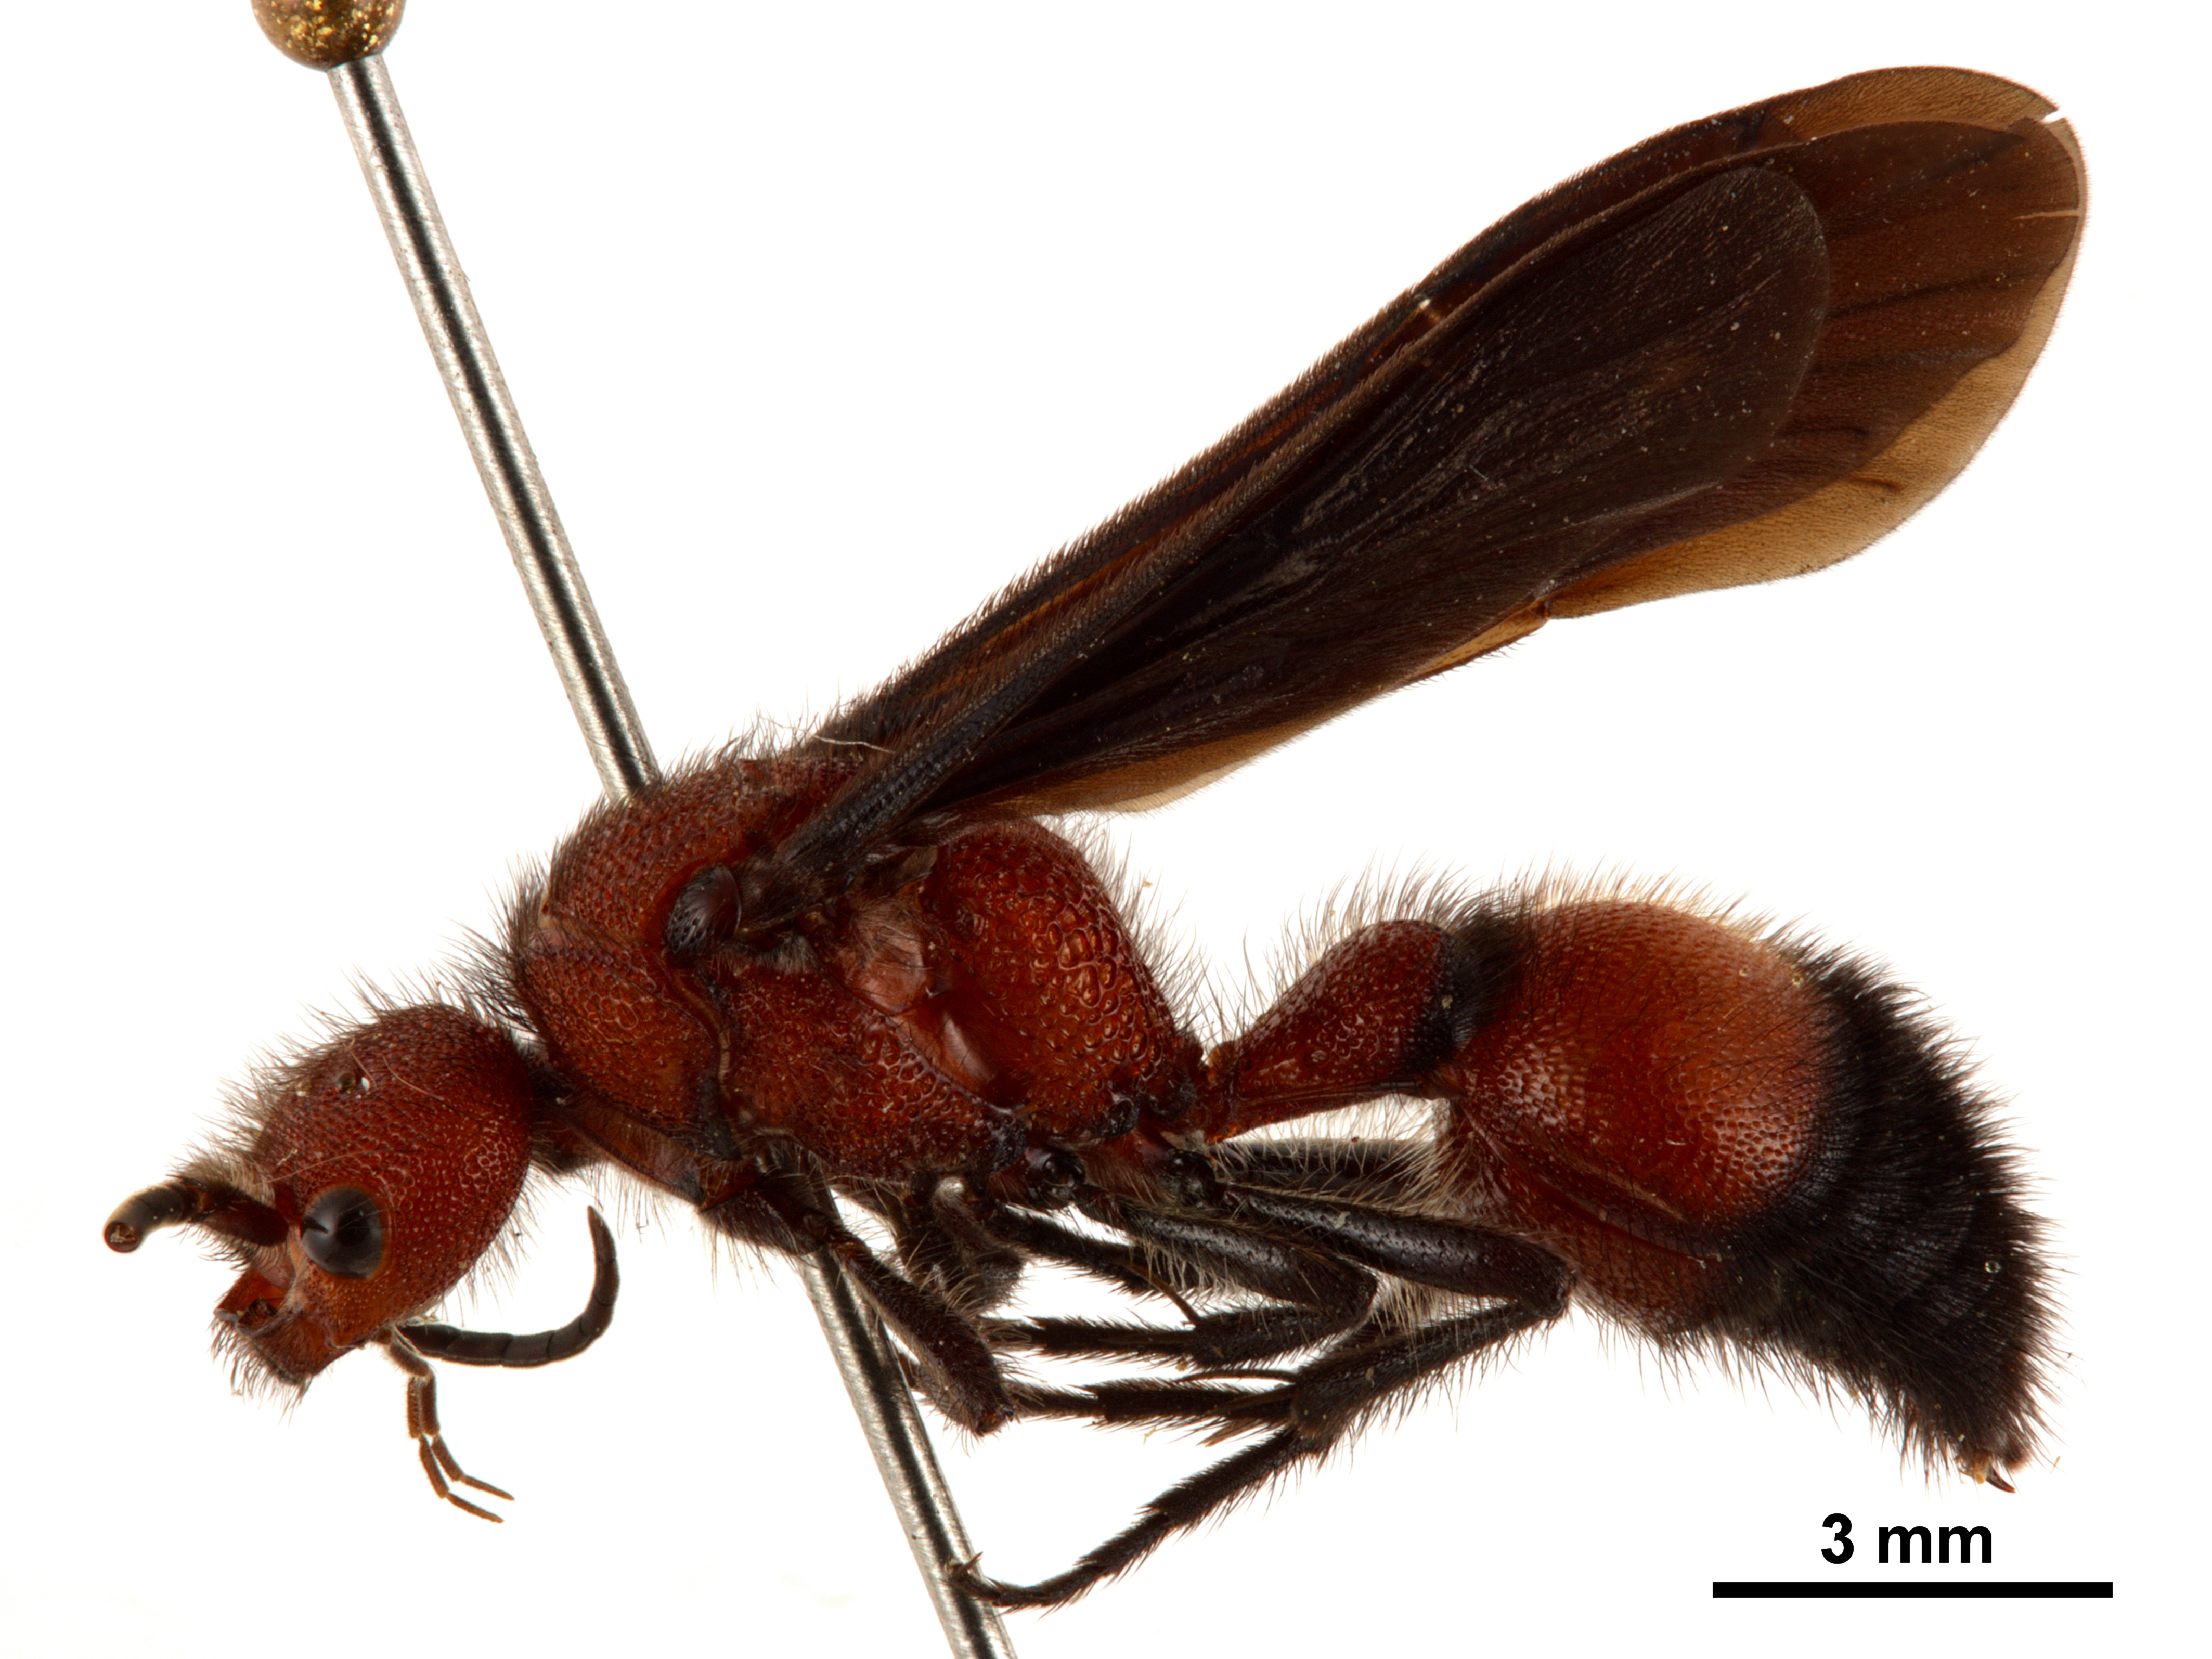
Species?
Sphaeropthalma pennsylvanica
